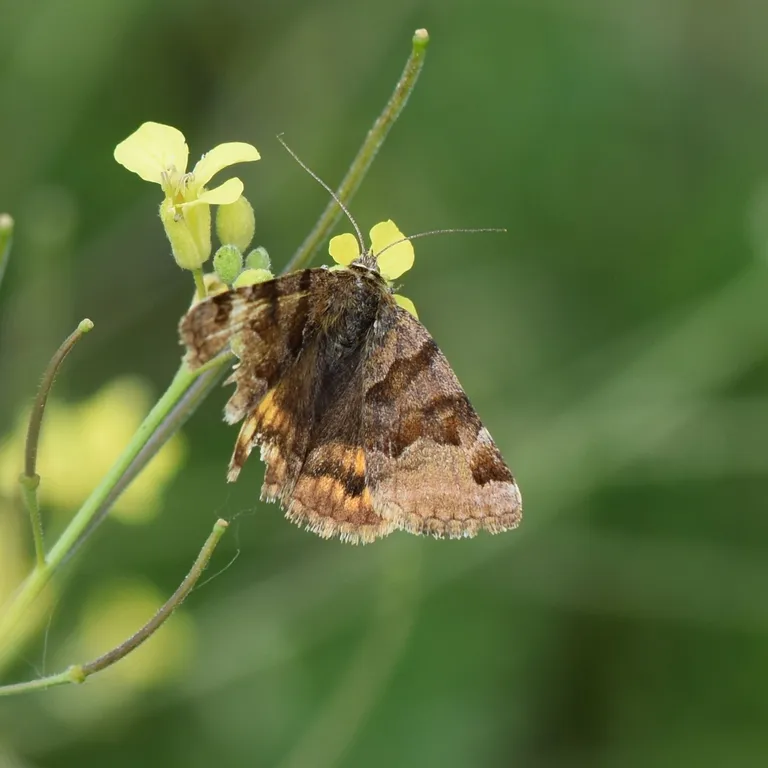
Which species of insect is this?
Euclidia glyphica
